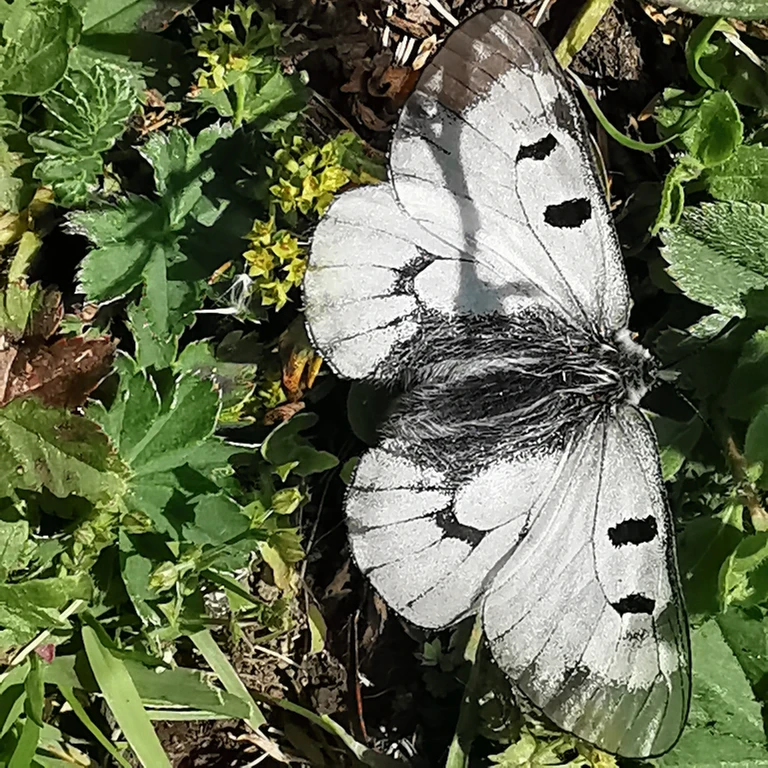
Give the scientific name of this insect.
Parnassius mnemosyne
